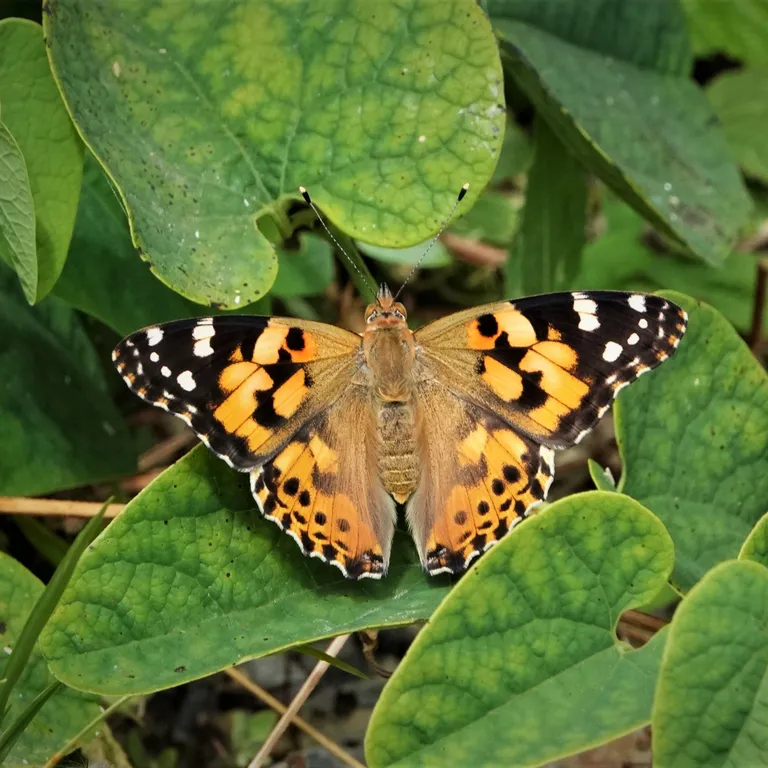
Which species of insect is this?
Vanessa cardui
